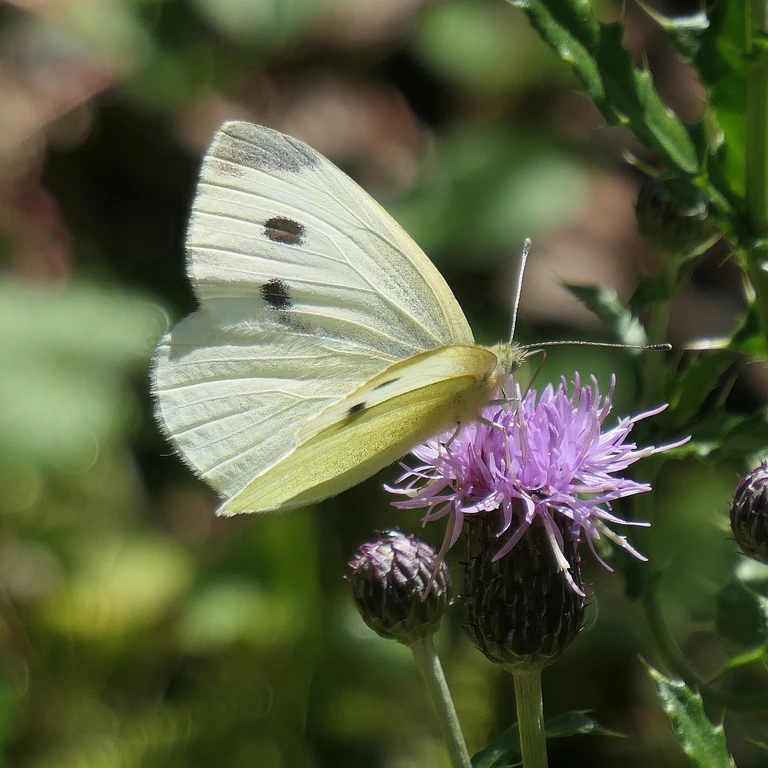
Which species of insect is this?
Pieris rapae
